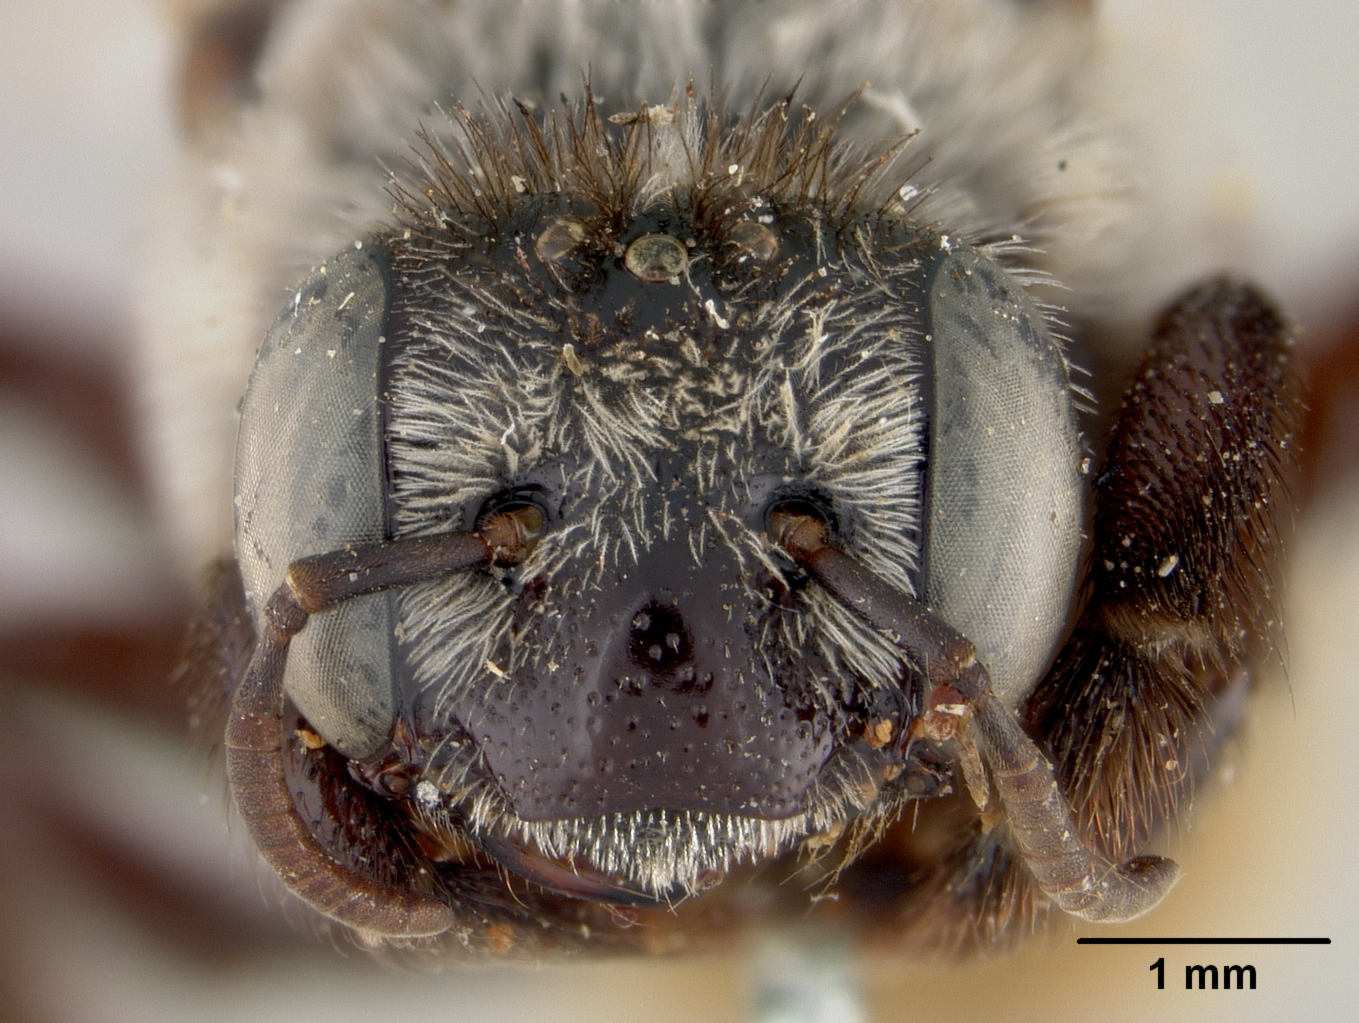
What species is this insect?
Ptilothrix heterochroa
